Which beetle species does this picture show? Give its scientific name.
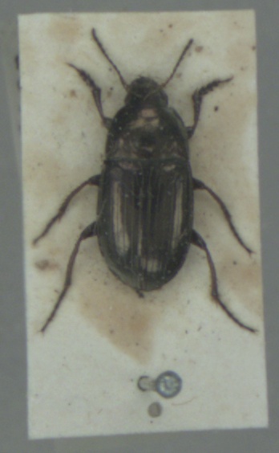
Amara aenea
